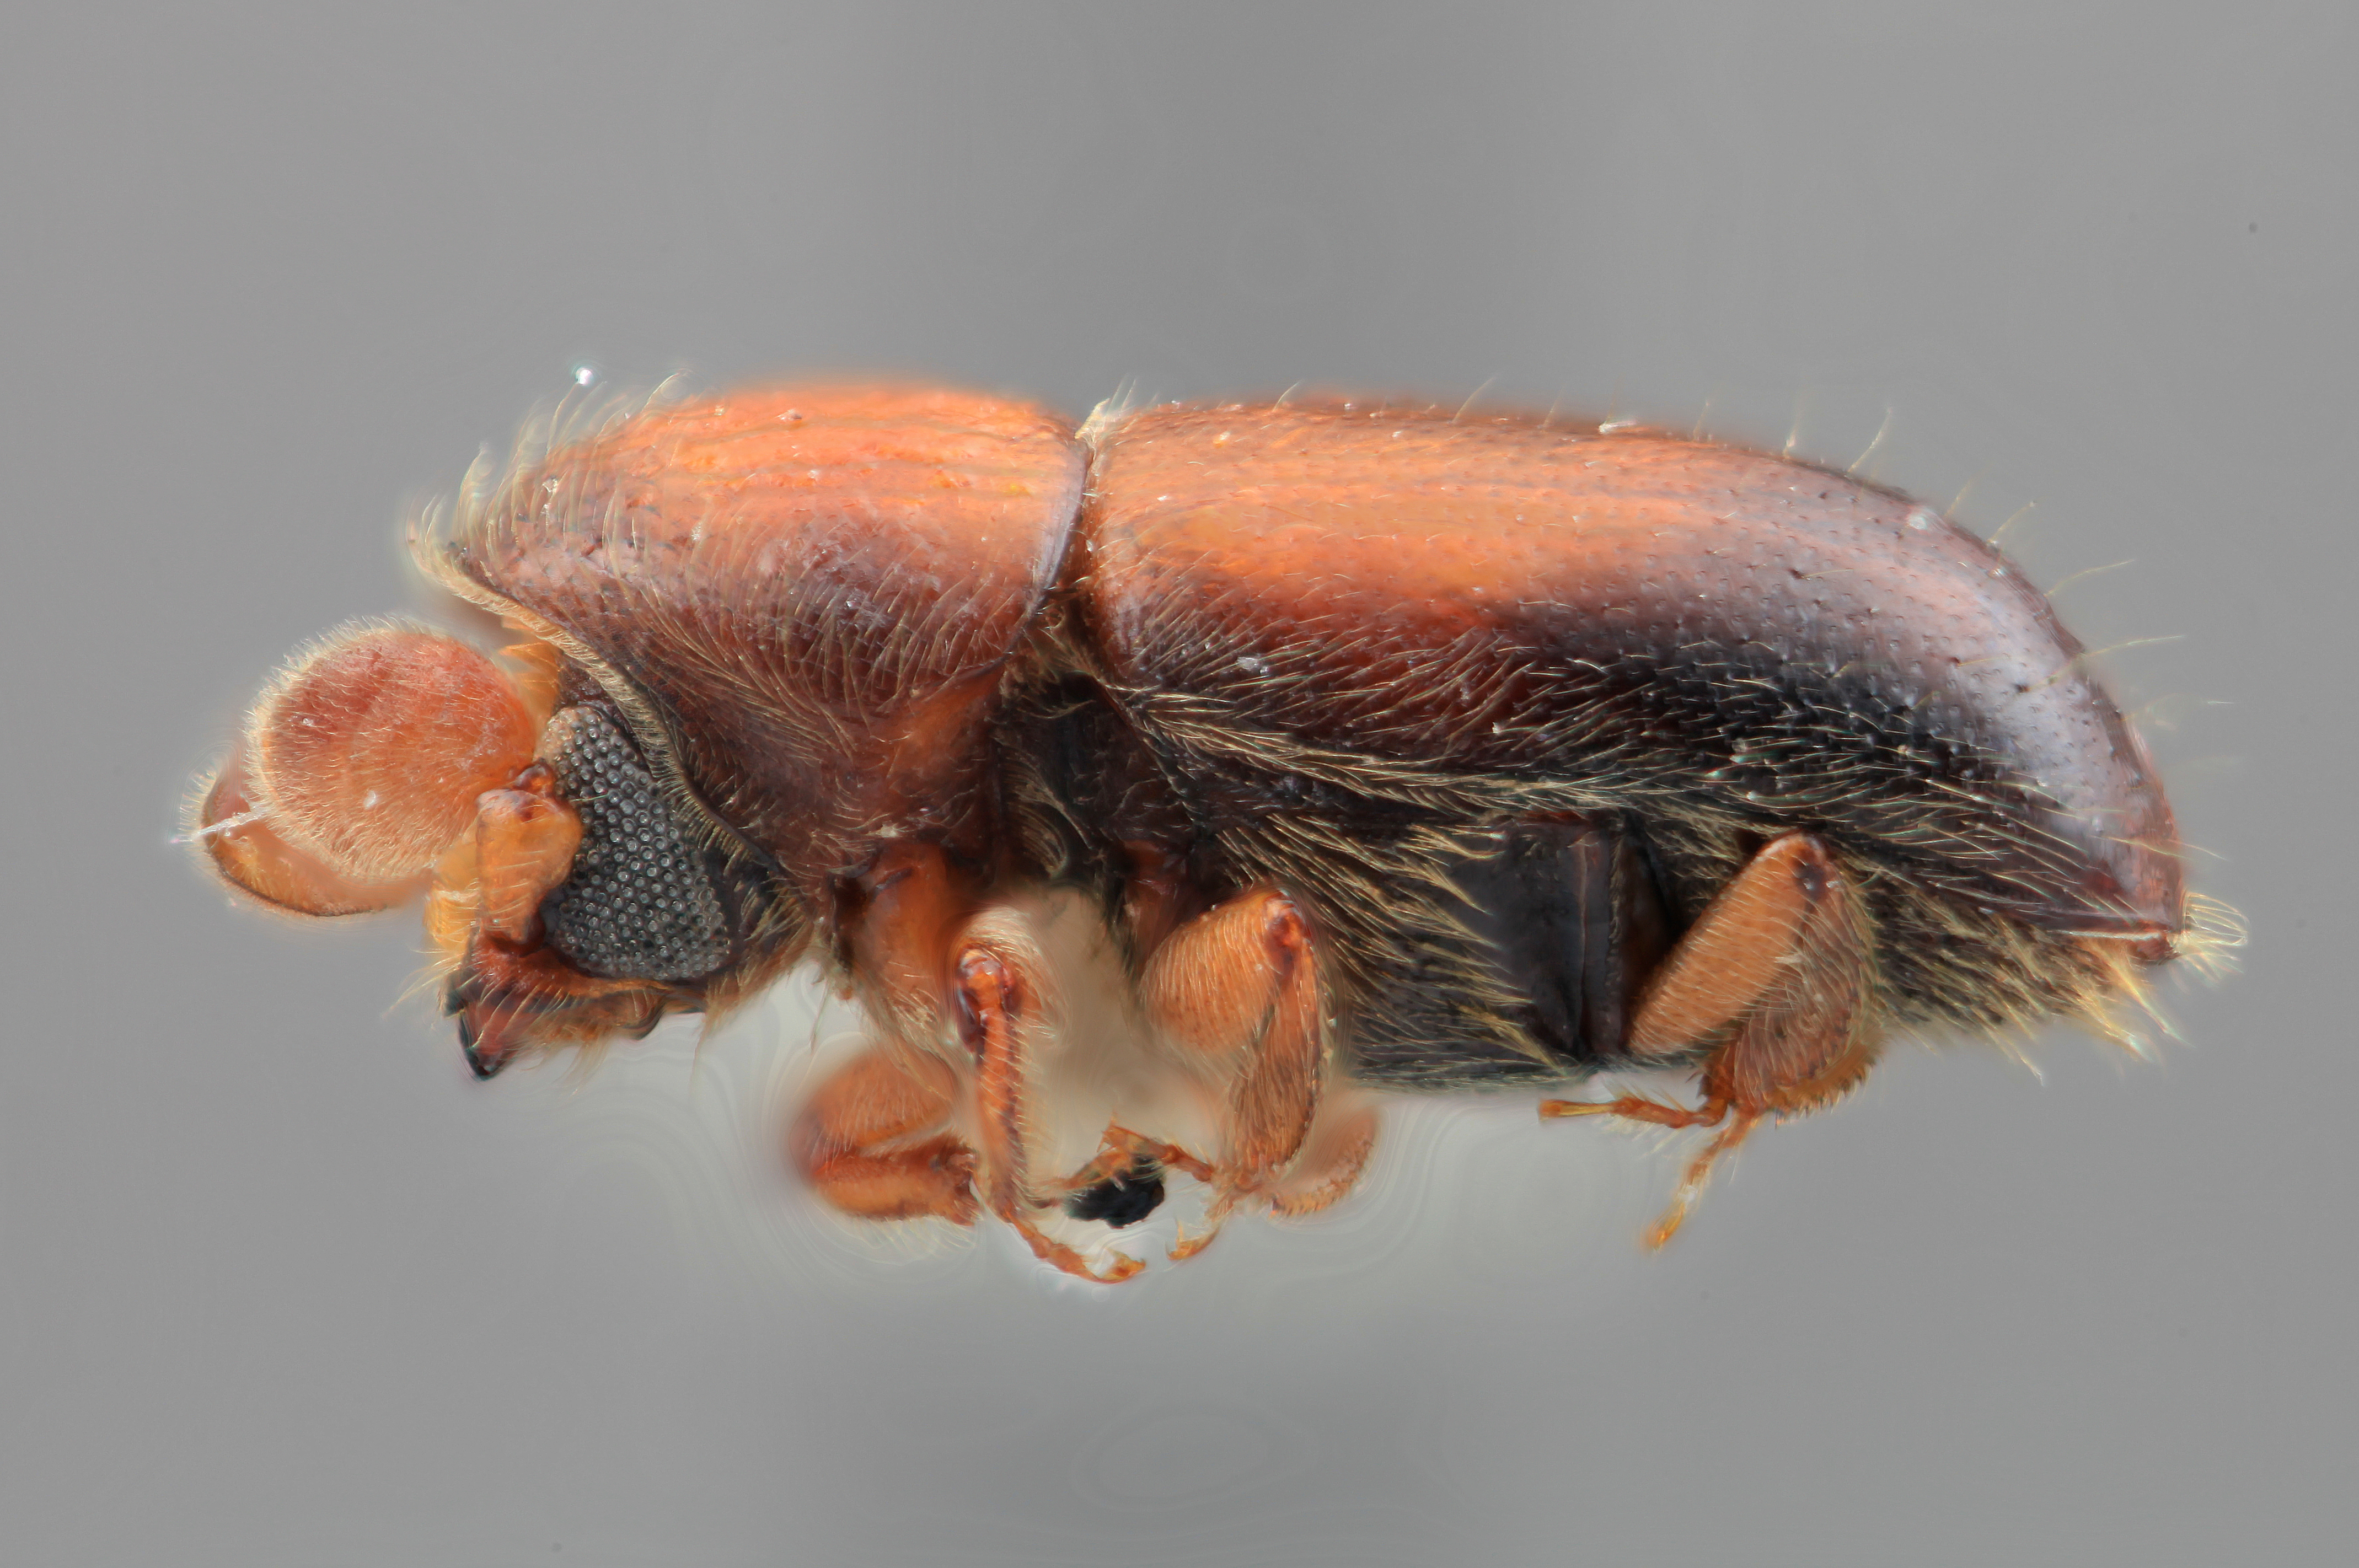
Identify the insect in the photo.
Corthylus calamicolens
